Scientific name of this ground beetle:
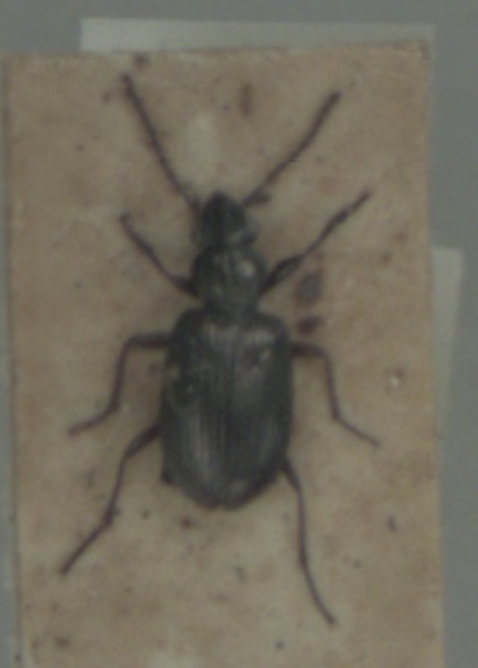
Bembidion tetracolum
